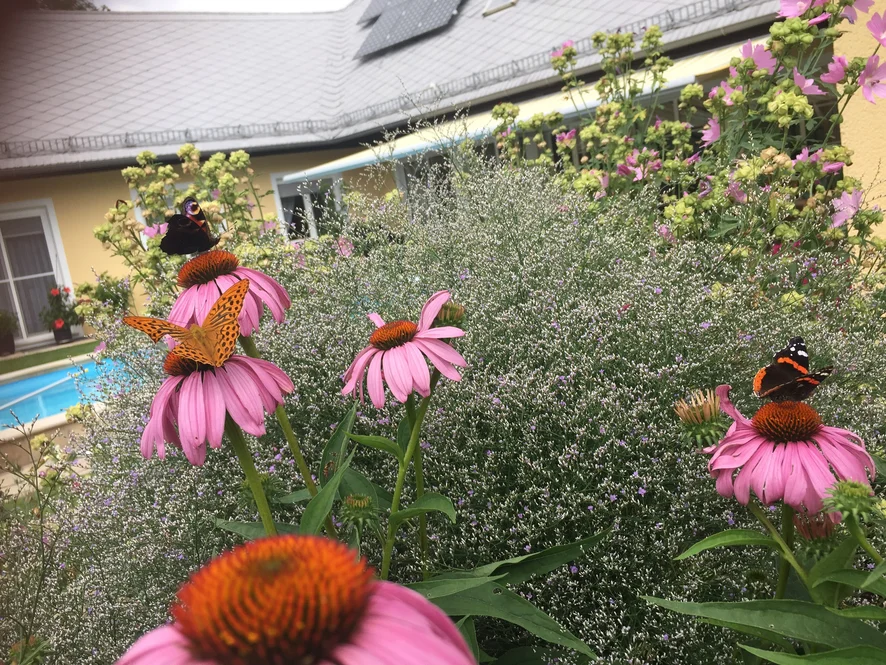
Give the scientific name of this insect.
Vanessa atalanta
